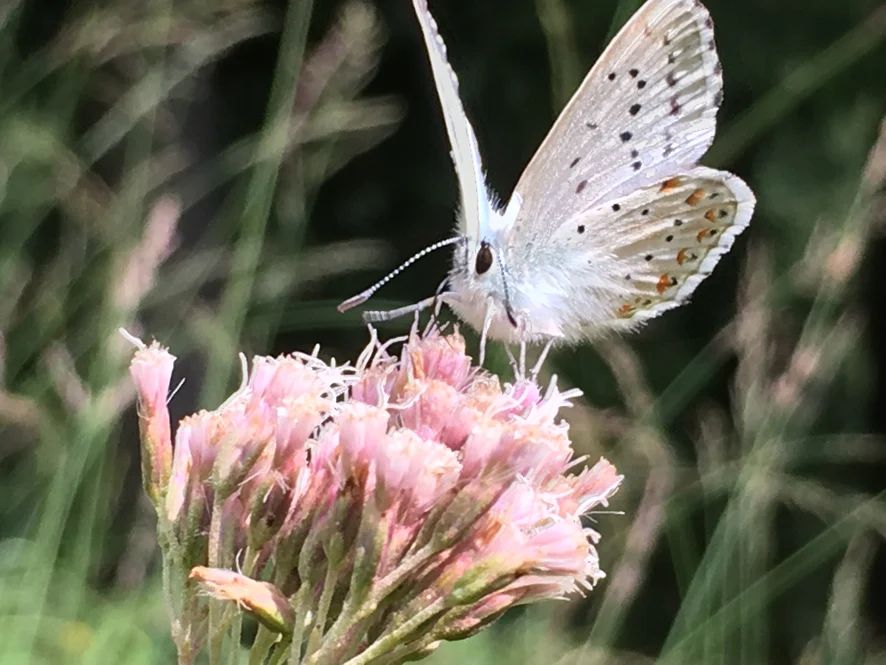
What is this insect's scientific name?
Lysandra coridon
